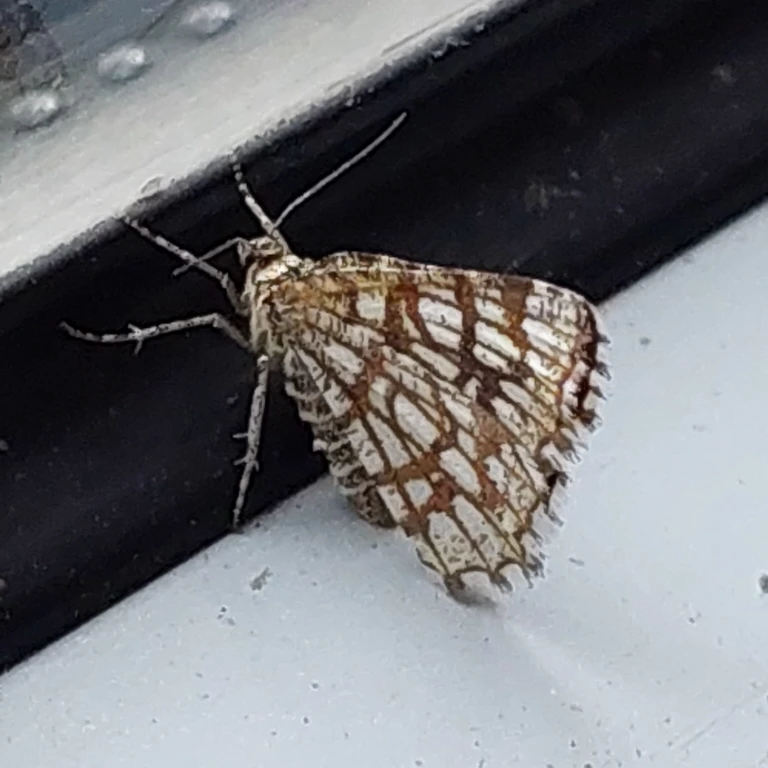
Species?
Chiasmia clathrata
